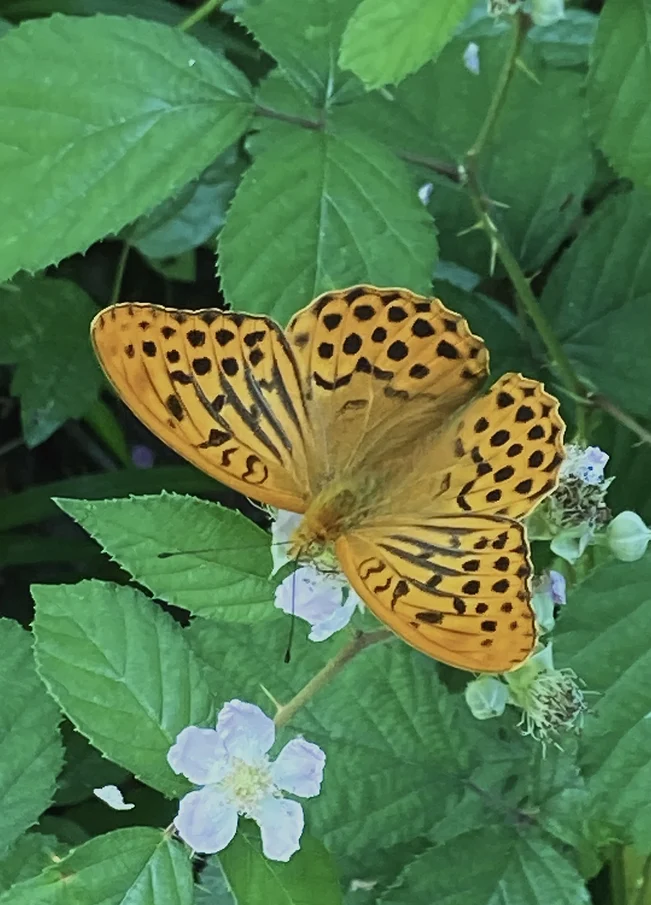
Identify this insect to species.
Argynnis paphia
